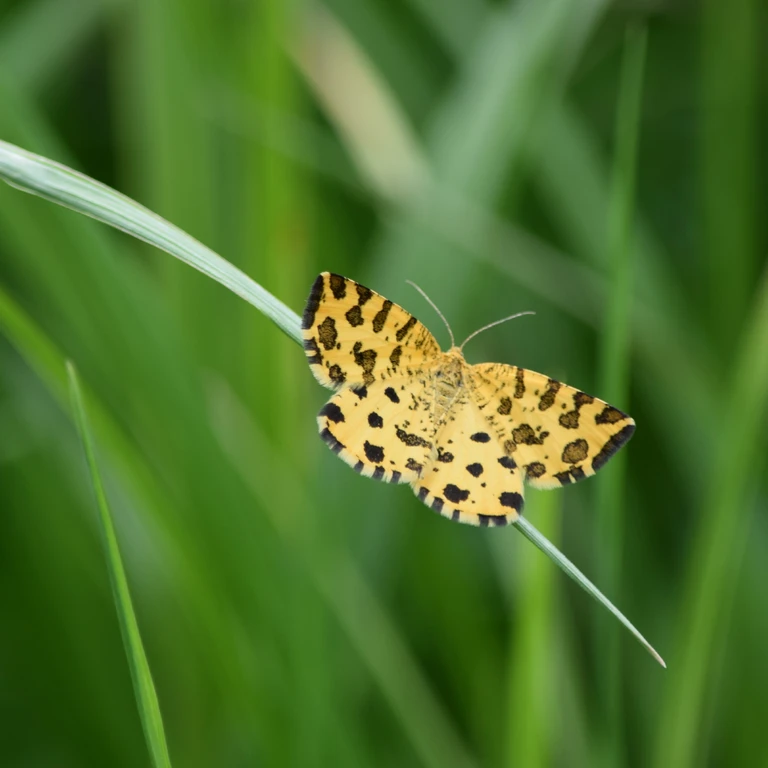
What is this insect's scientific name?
Pseudopanthera macularia
